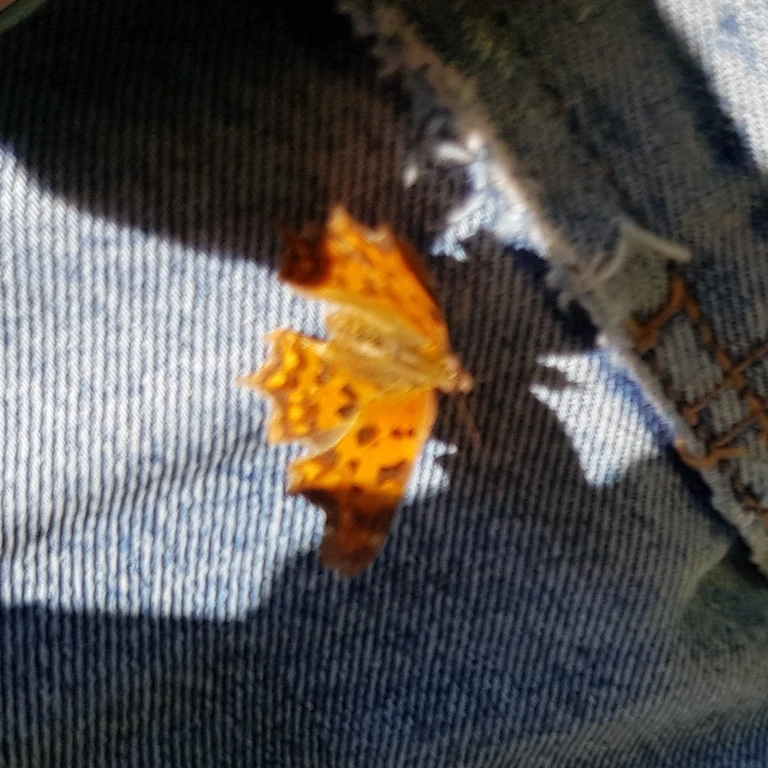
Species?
Polygonia c-album
